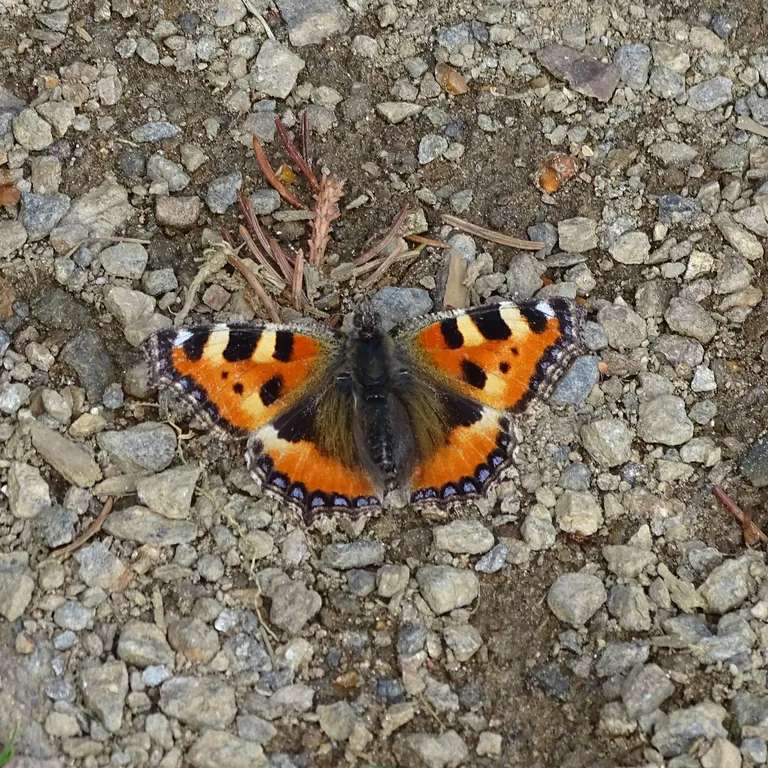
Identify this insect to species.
Aglais urticae
